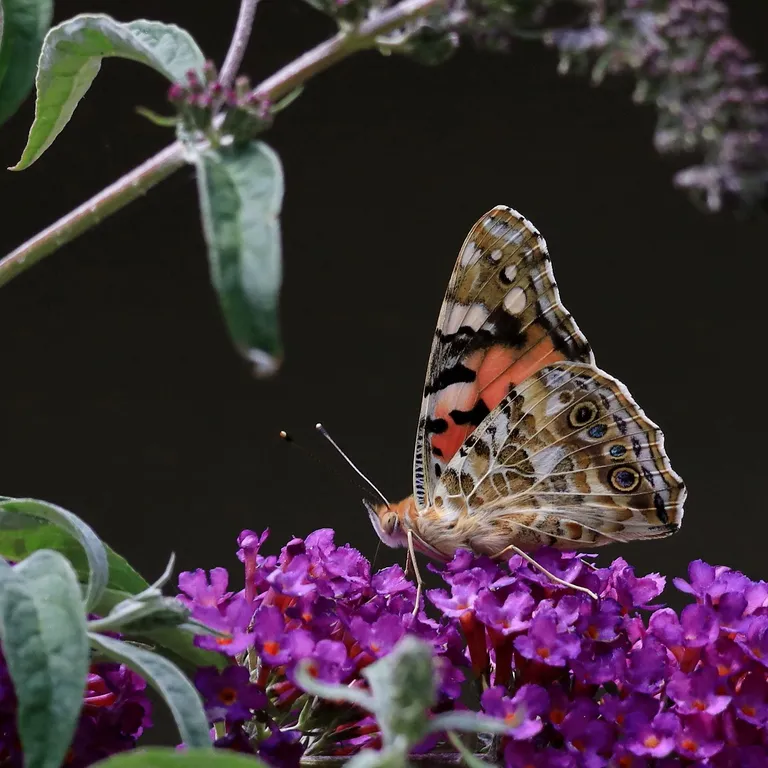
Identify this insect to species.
Vanessa cardui
